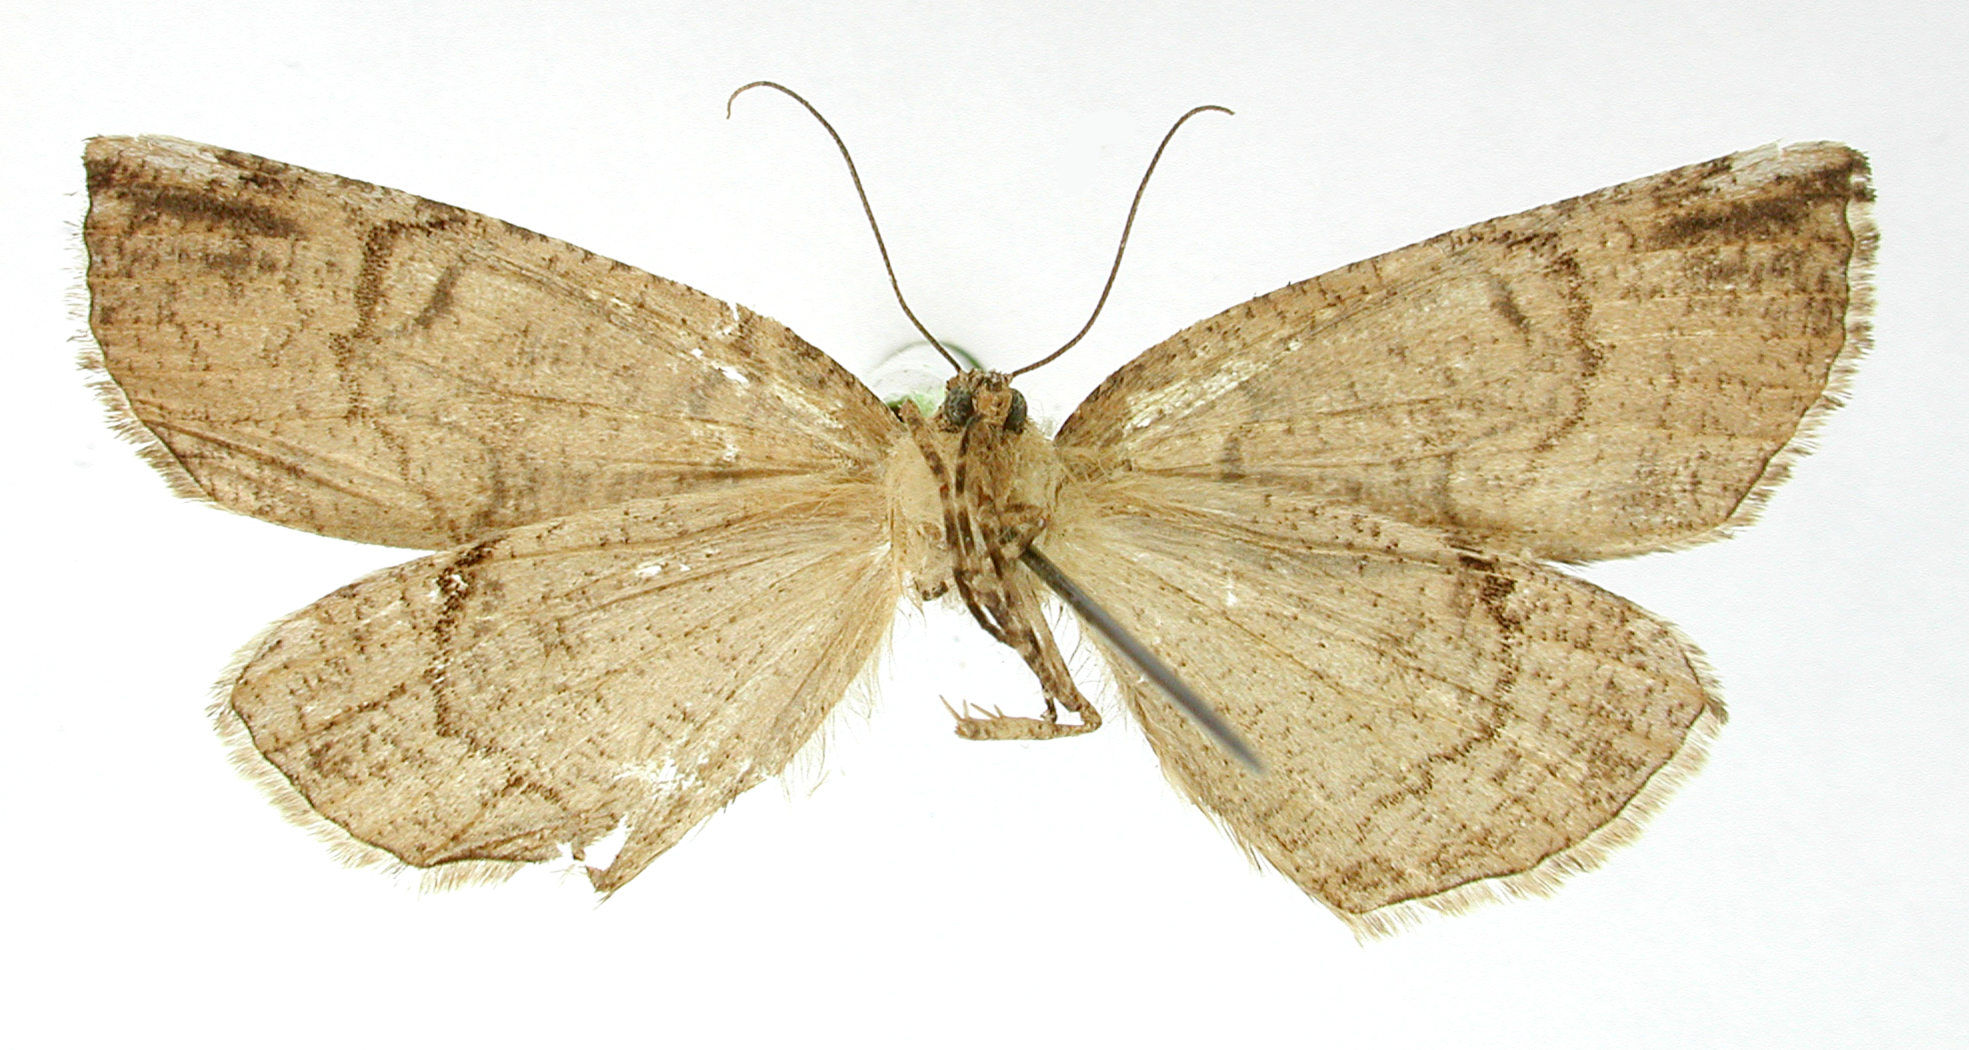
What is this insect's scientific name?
Ischnopterix constantia
